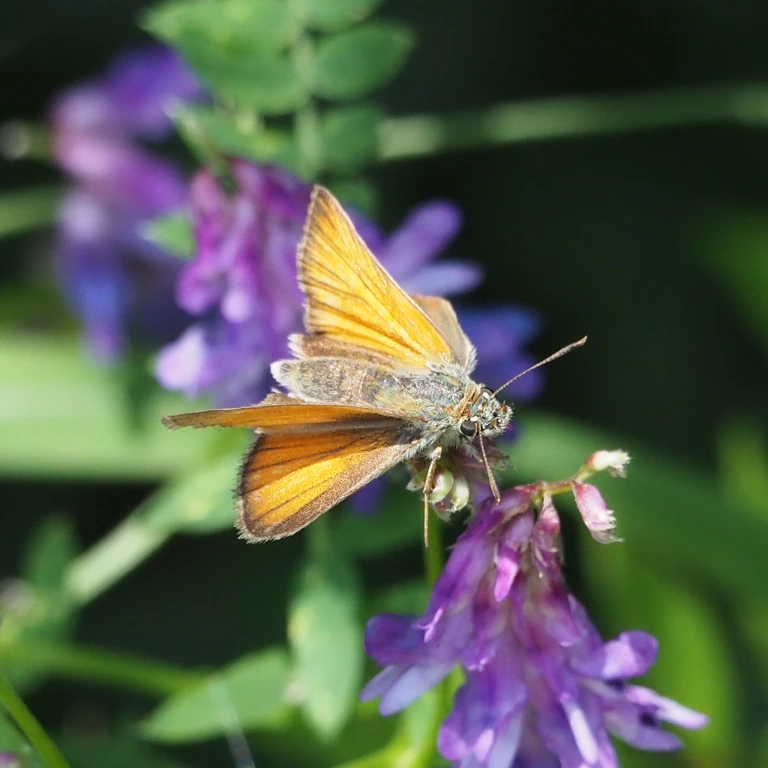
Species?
Thymelicus sylvestris
